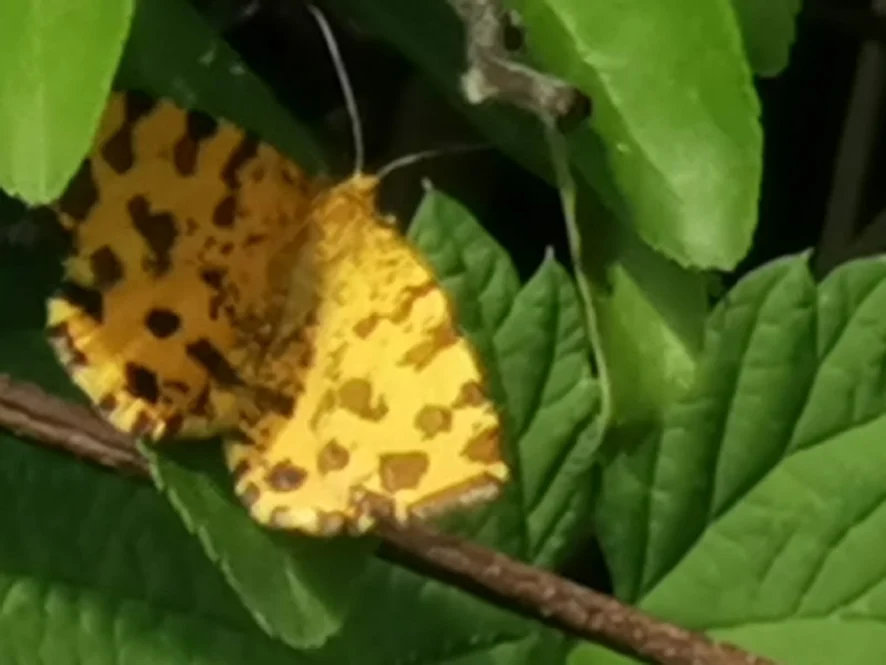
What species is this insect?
Pseudopanthera macularia
